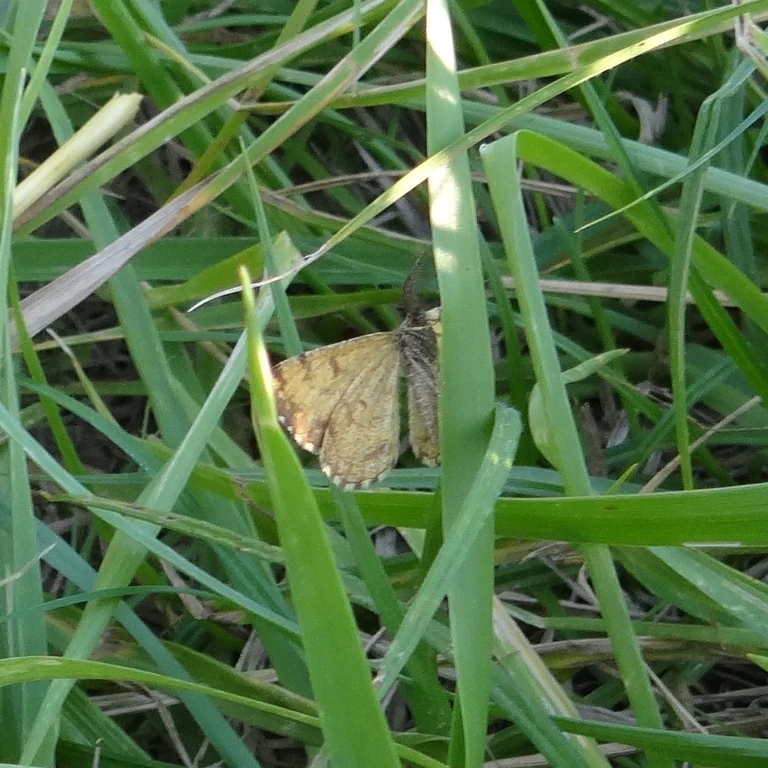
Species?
Ematurga atomaria
